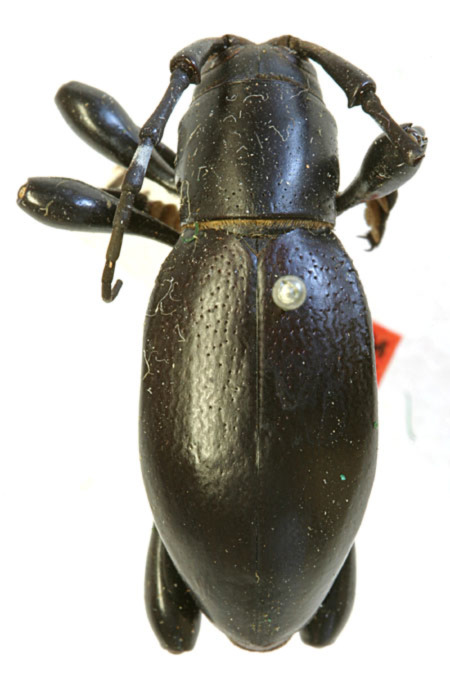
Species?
Moneilema appressum (also Moneilema microsticta)
